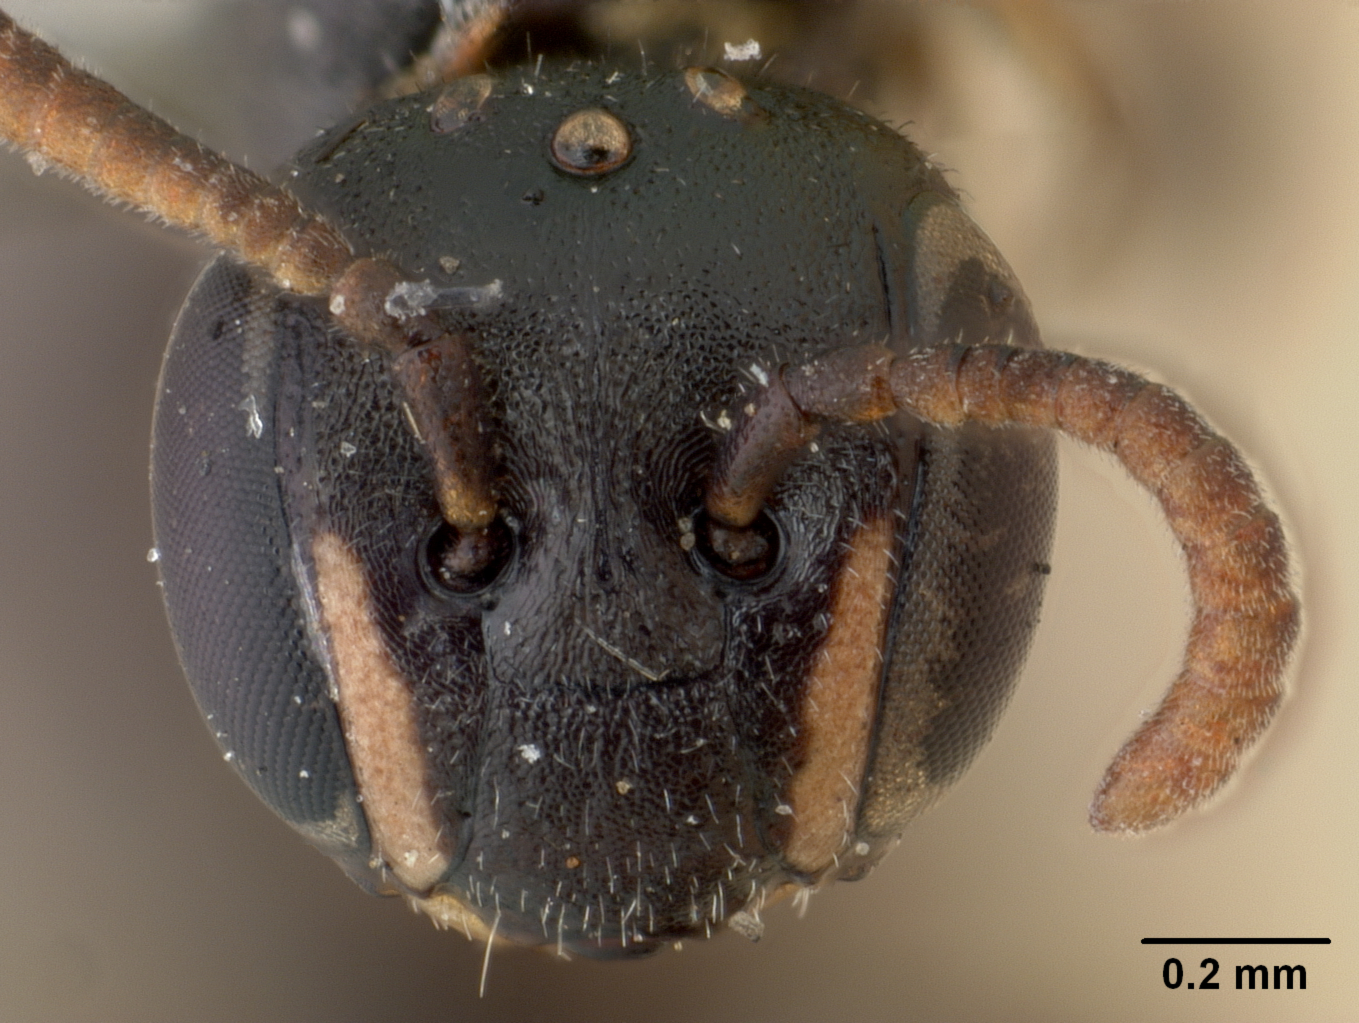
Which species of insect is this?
Prosopis scintilliformis
